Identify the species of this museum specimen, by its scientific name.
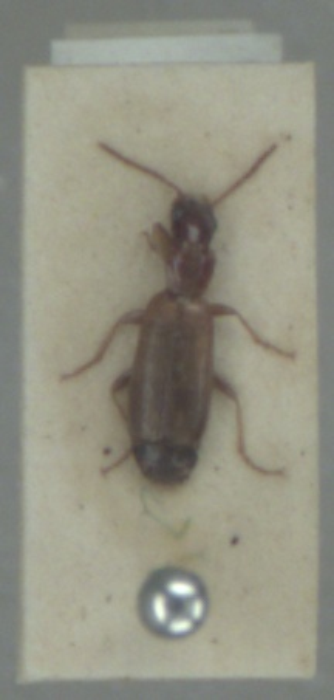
Paradromius linearis
